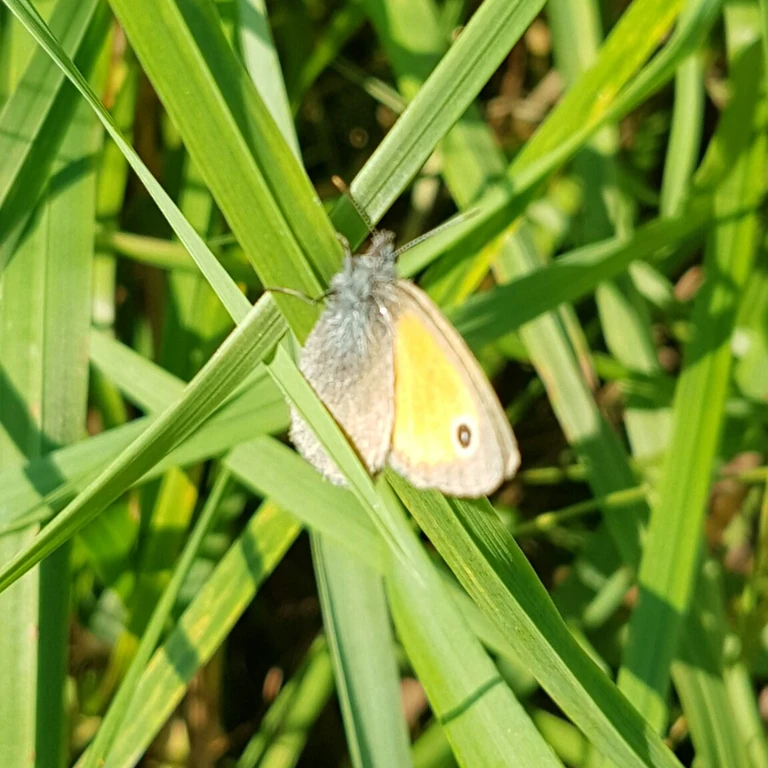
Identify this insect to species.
Coenonympha pamphilus
